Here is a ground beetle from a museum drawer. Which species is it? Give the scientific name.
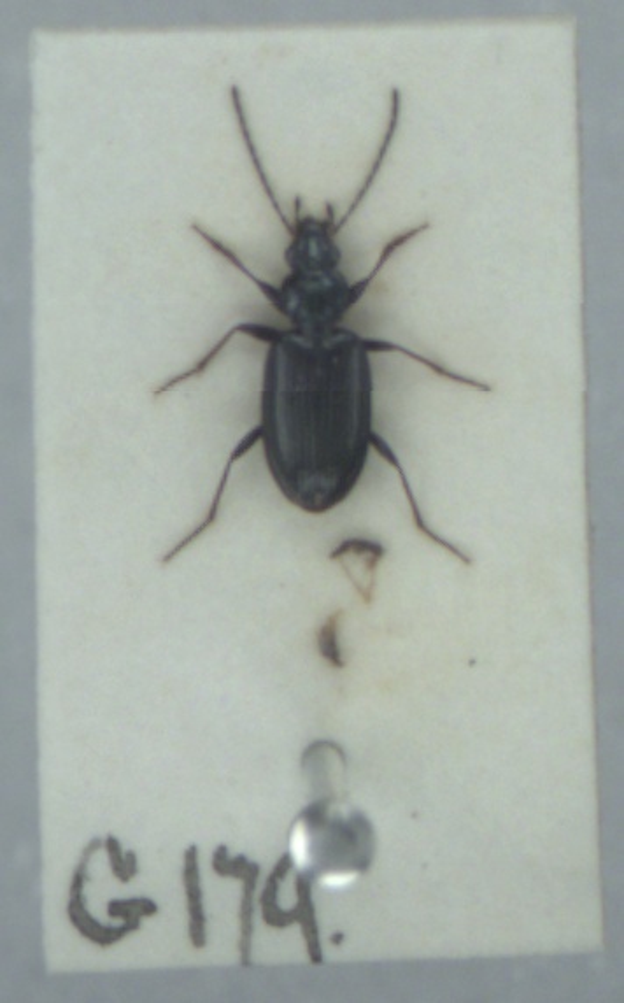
Bembidion atrocaeruleum
